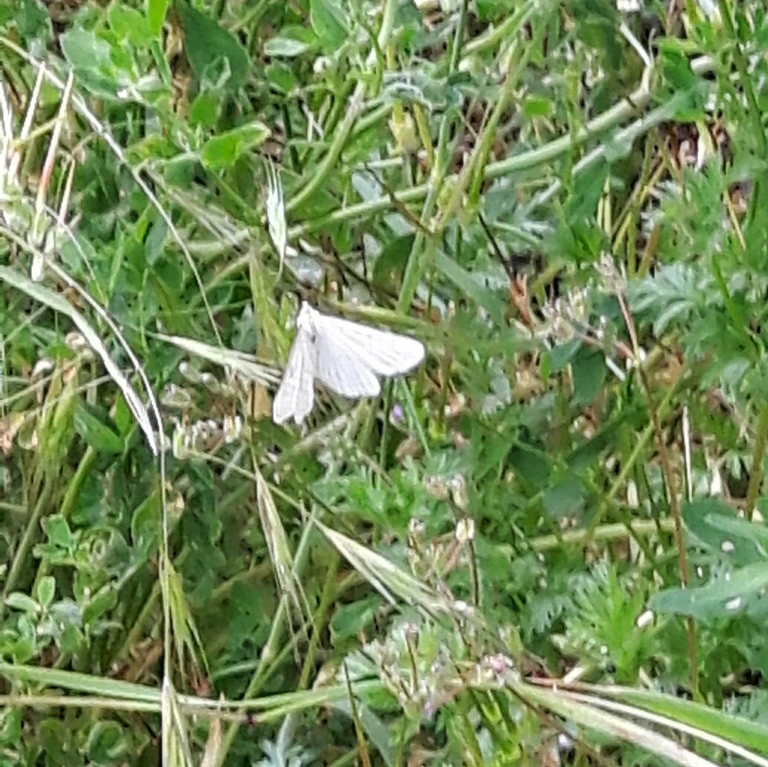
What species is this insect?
Siona lineata
